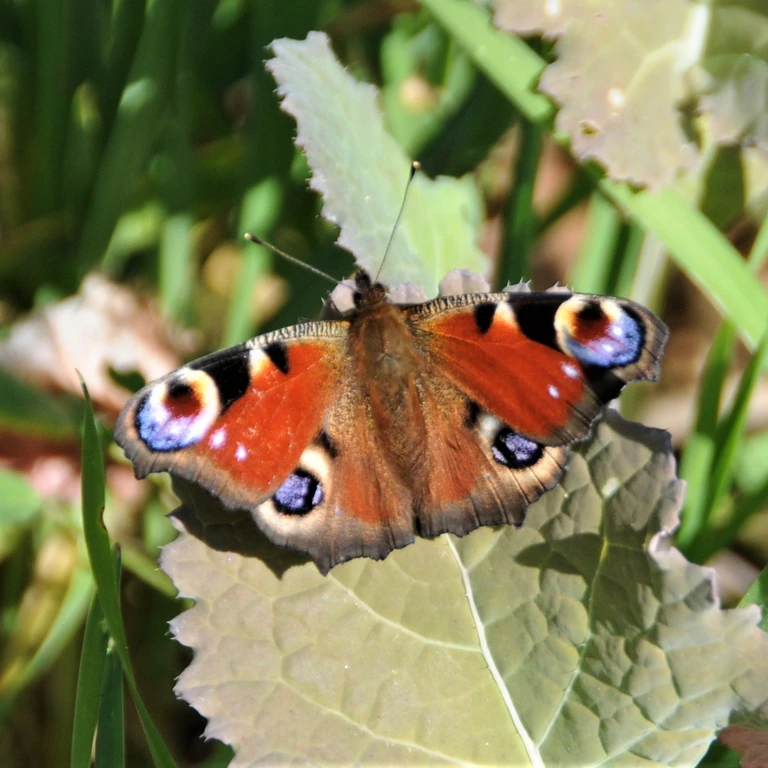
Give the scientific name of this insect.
Aglais io
